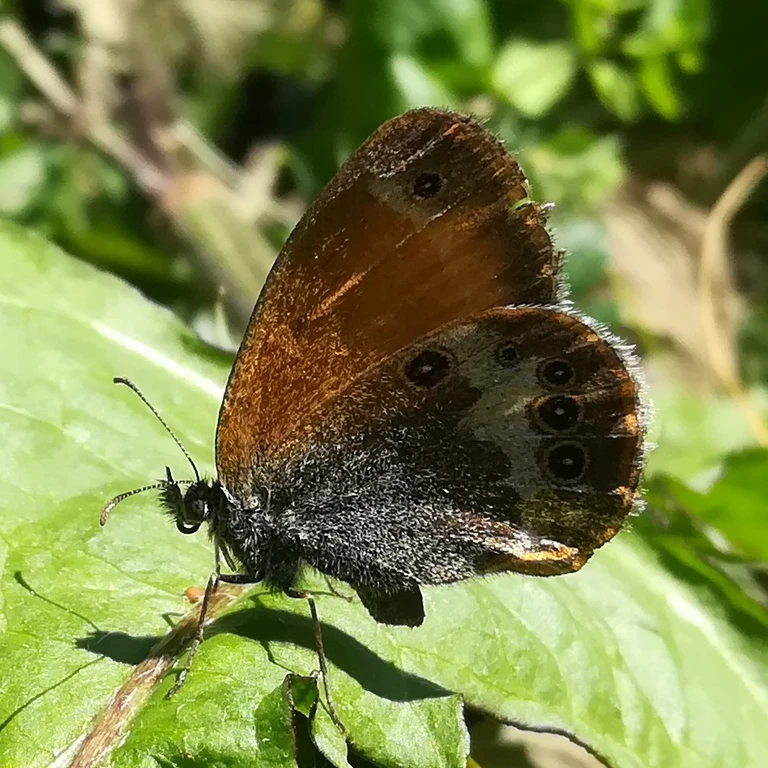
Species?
Coenonympha arcania
